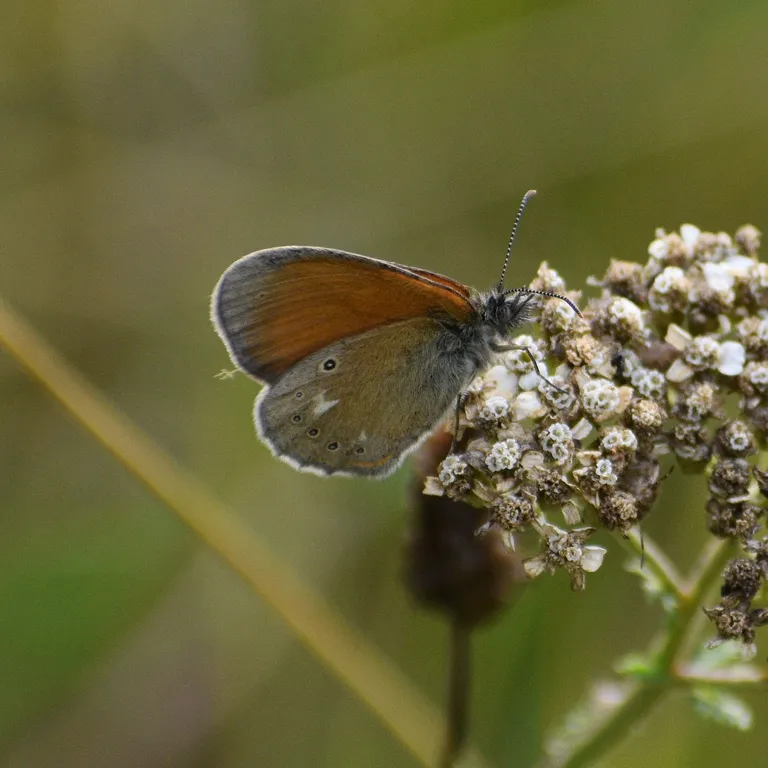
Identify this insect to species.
Coenonympha glycerion (also Coenonympha iphis)
